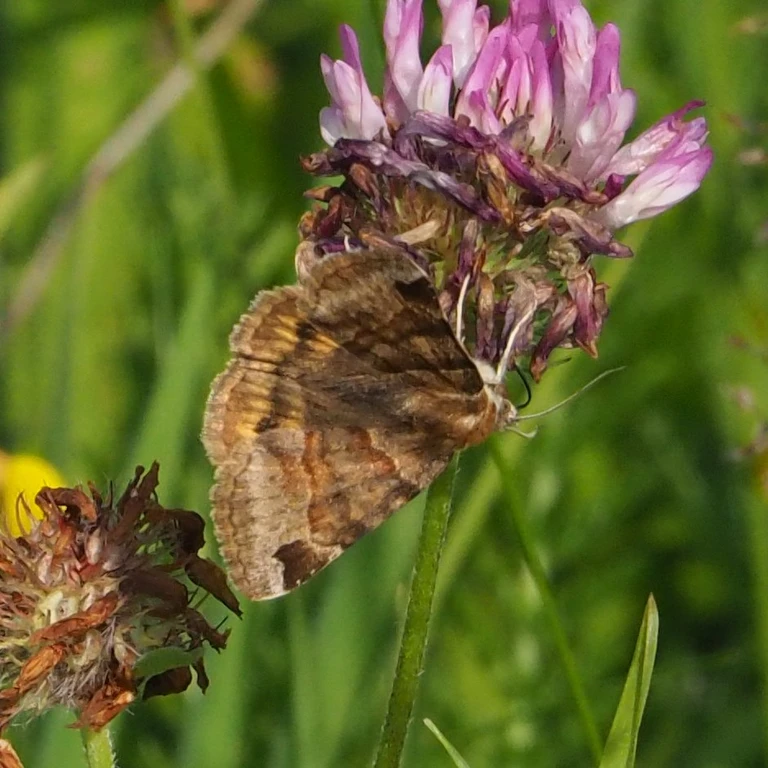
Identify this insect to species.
Euclidia glyphica
